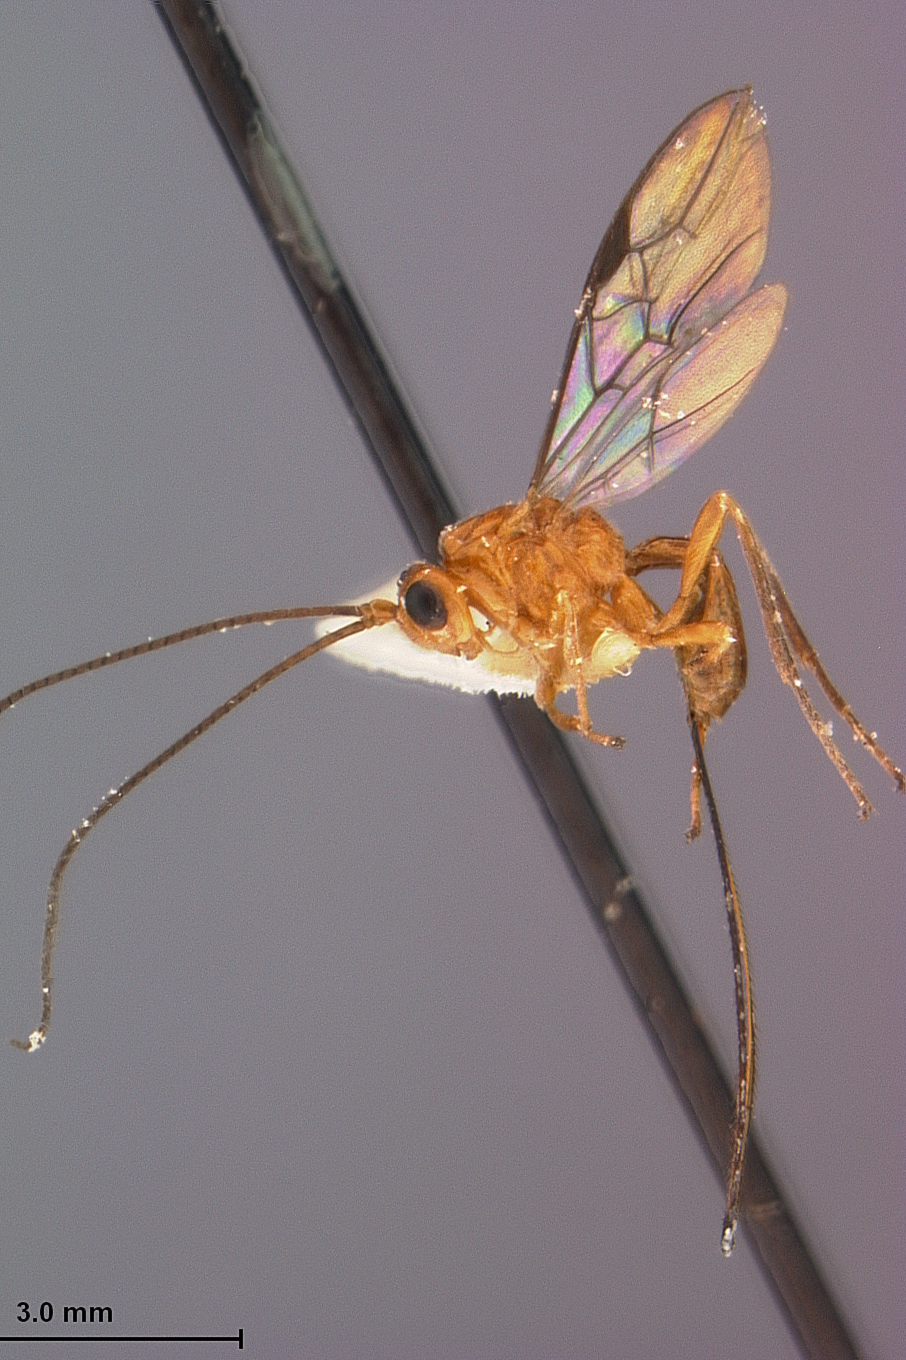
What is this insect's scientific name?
Opius watersi
